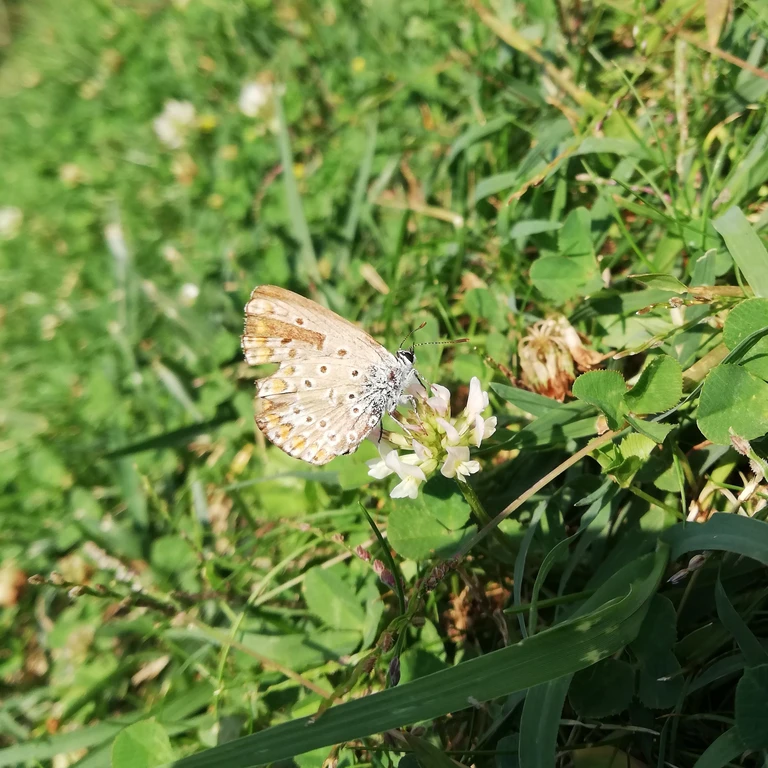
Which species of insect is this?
Polyommatus icarus
